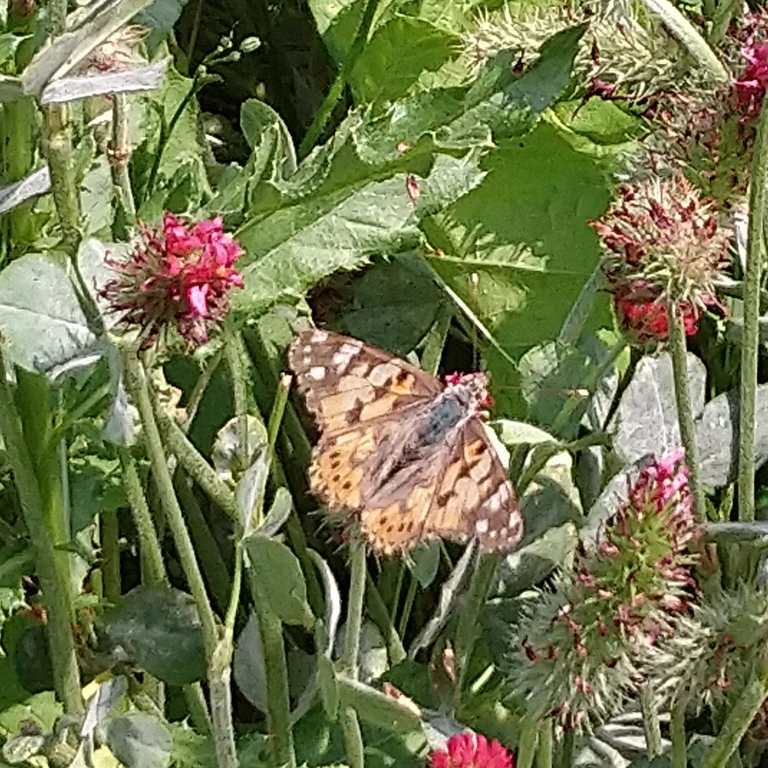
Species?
Vanessa cardui
